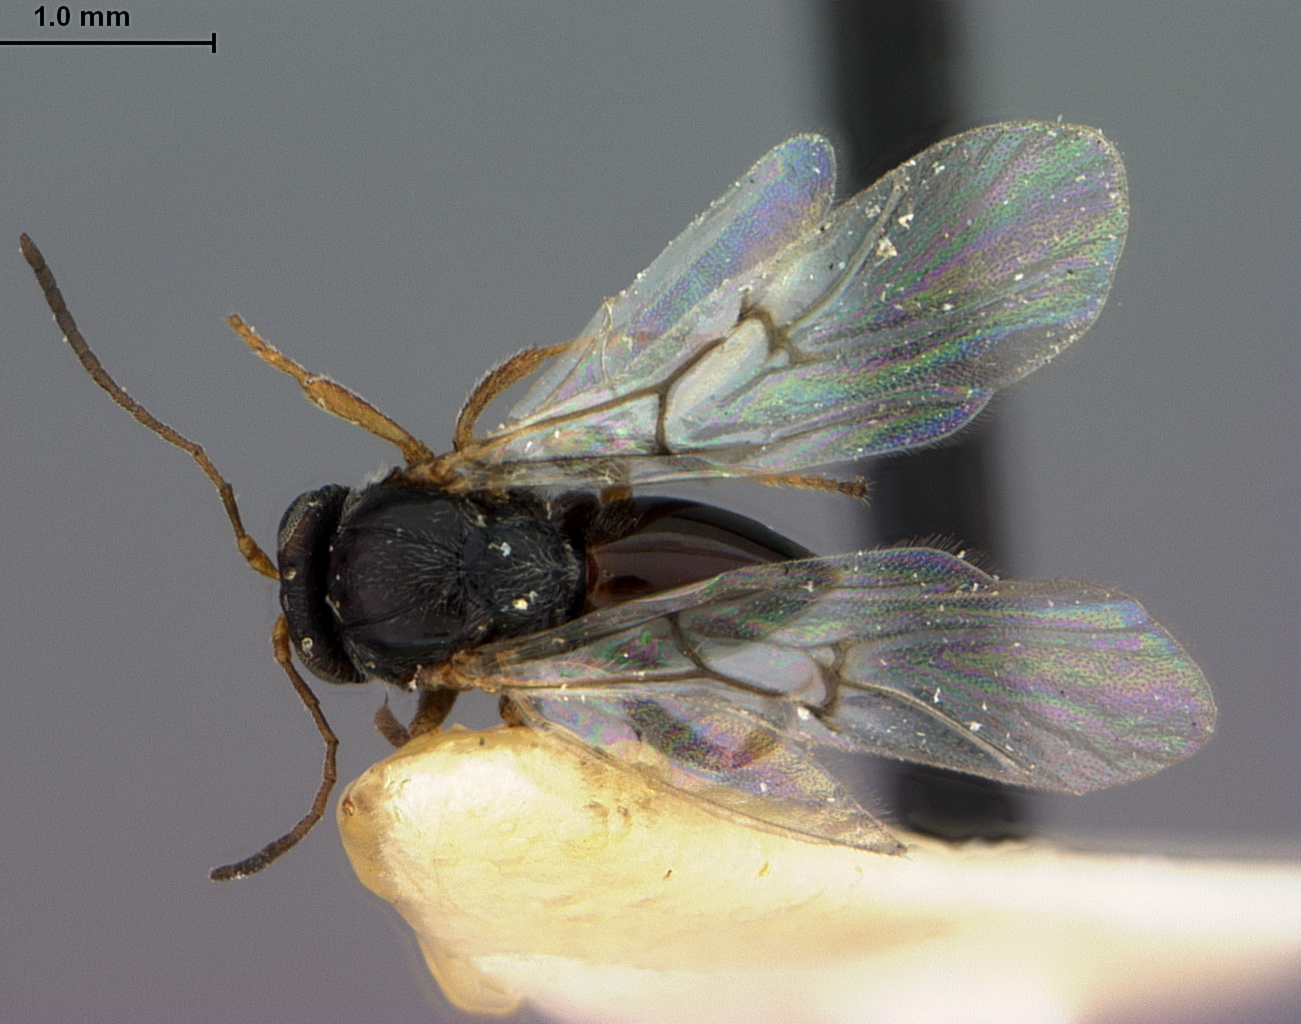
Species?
Antron daileyi
